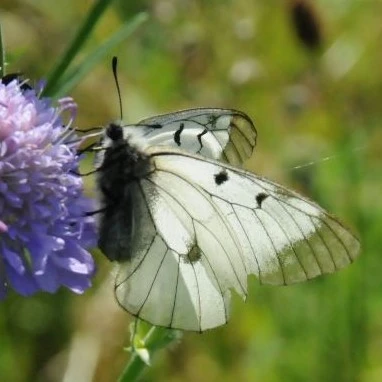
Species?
Parnassius mnemosyne
